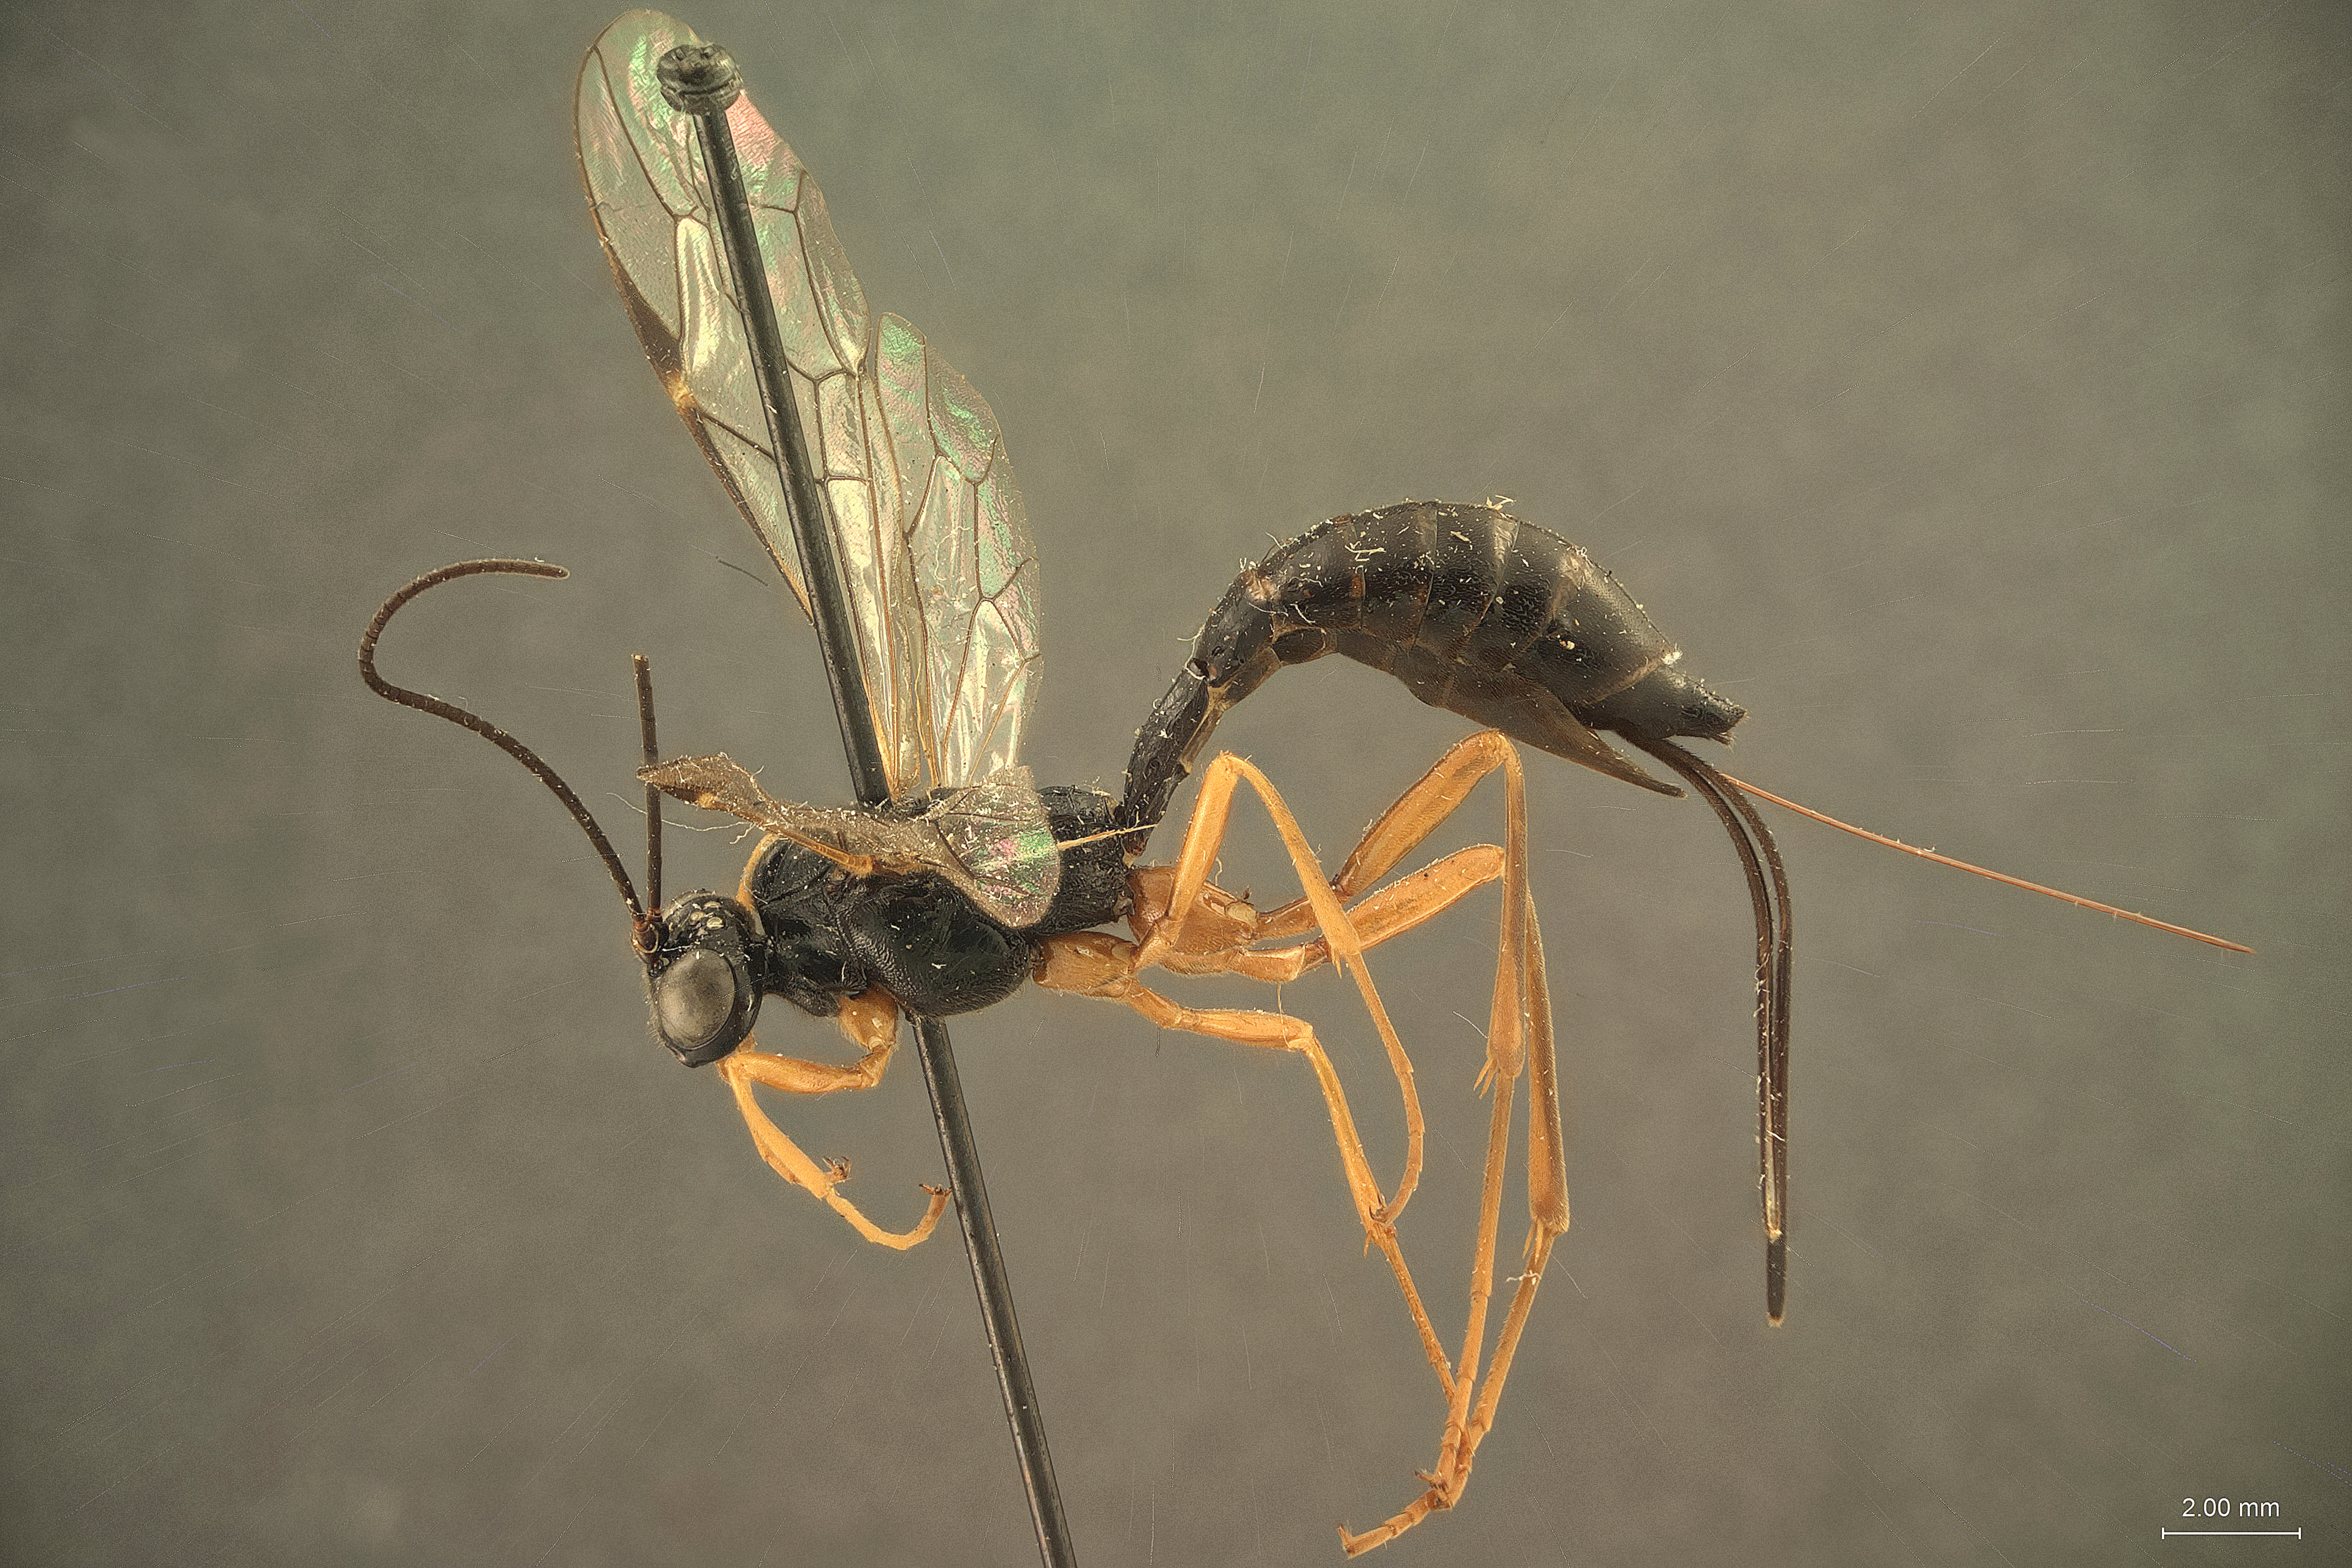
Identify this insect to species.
Coleocentrus rufocoxalis
